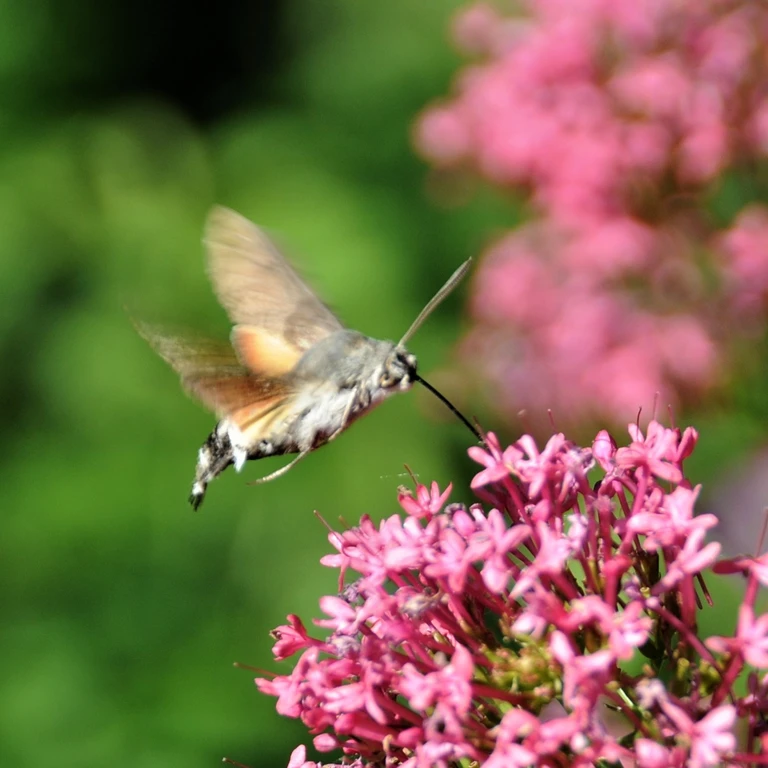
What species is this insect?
Macroglossum stellatarum
